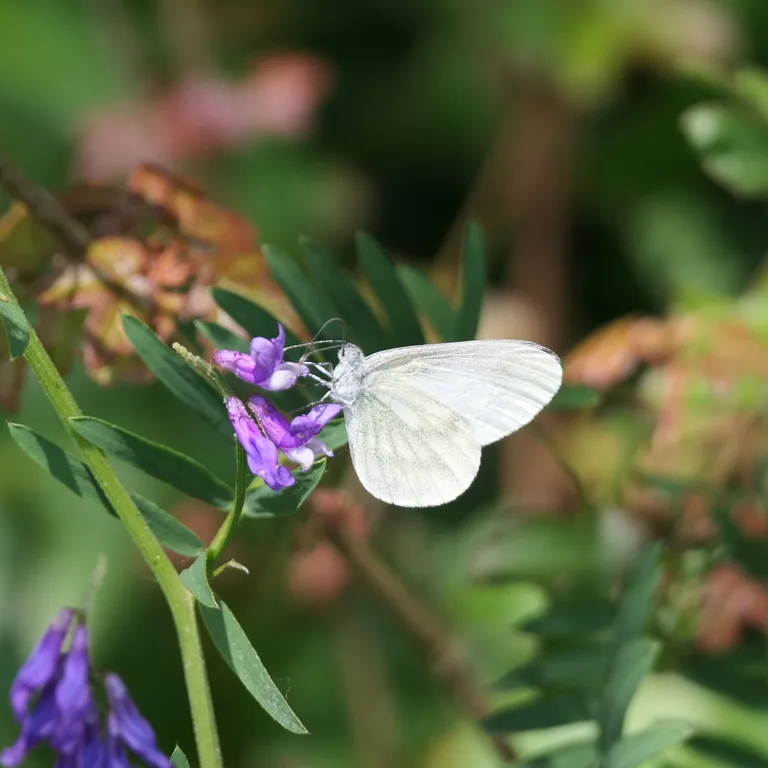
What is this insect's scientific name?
Leptidea sinapis/juvernica
